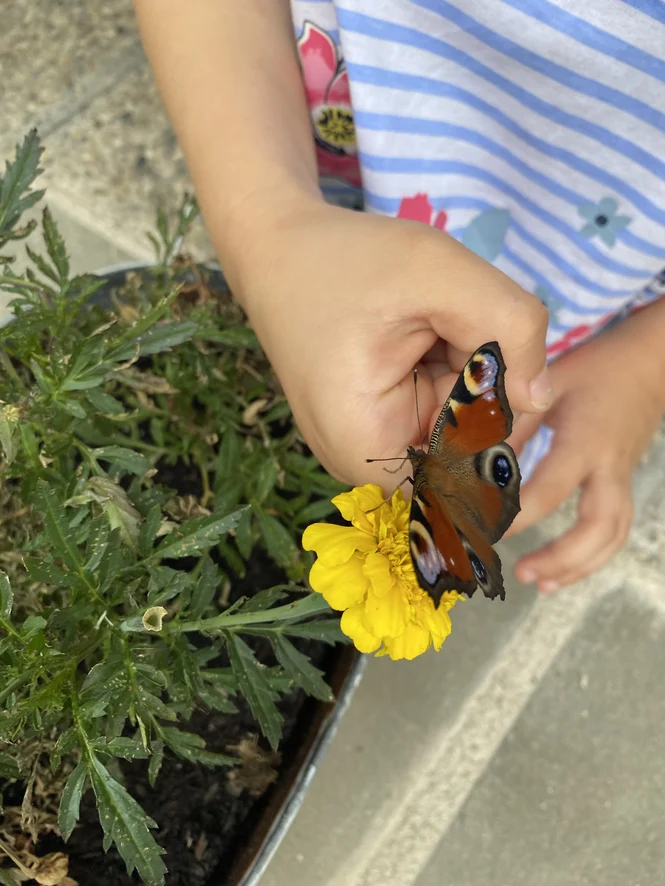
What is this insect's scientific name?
Aglais io
